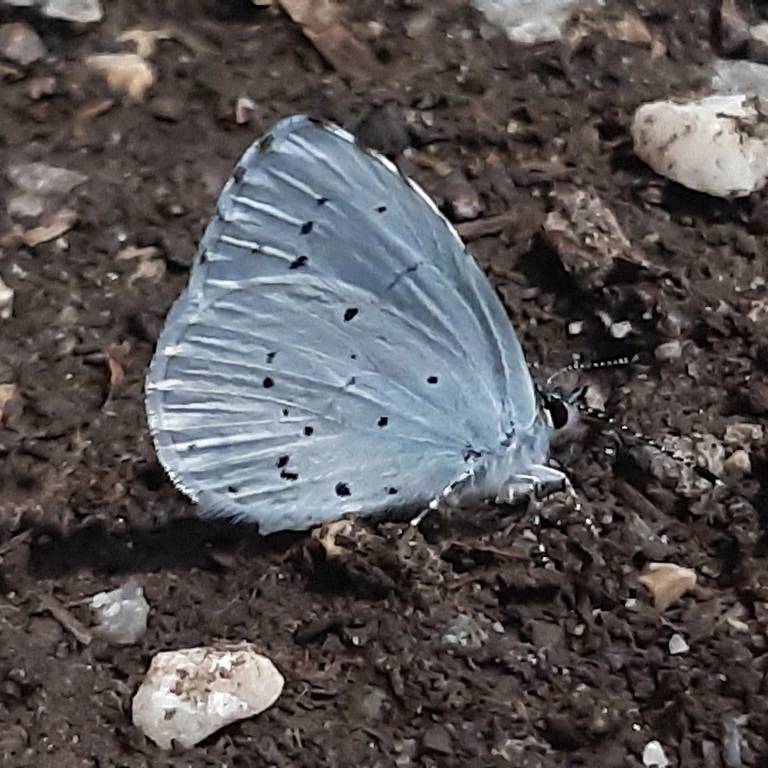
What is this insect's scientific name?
Celastrina argiolus
